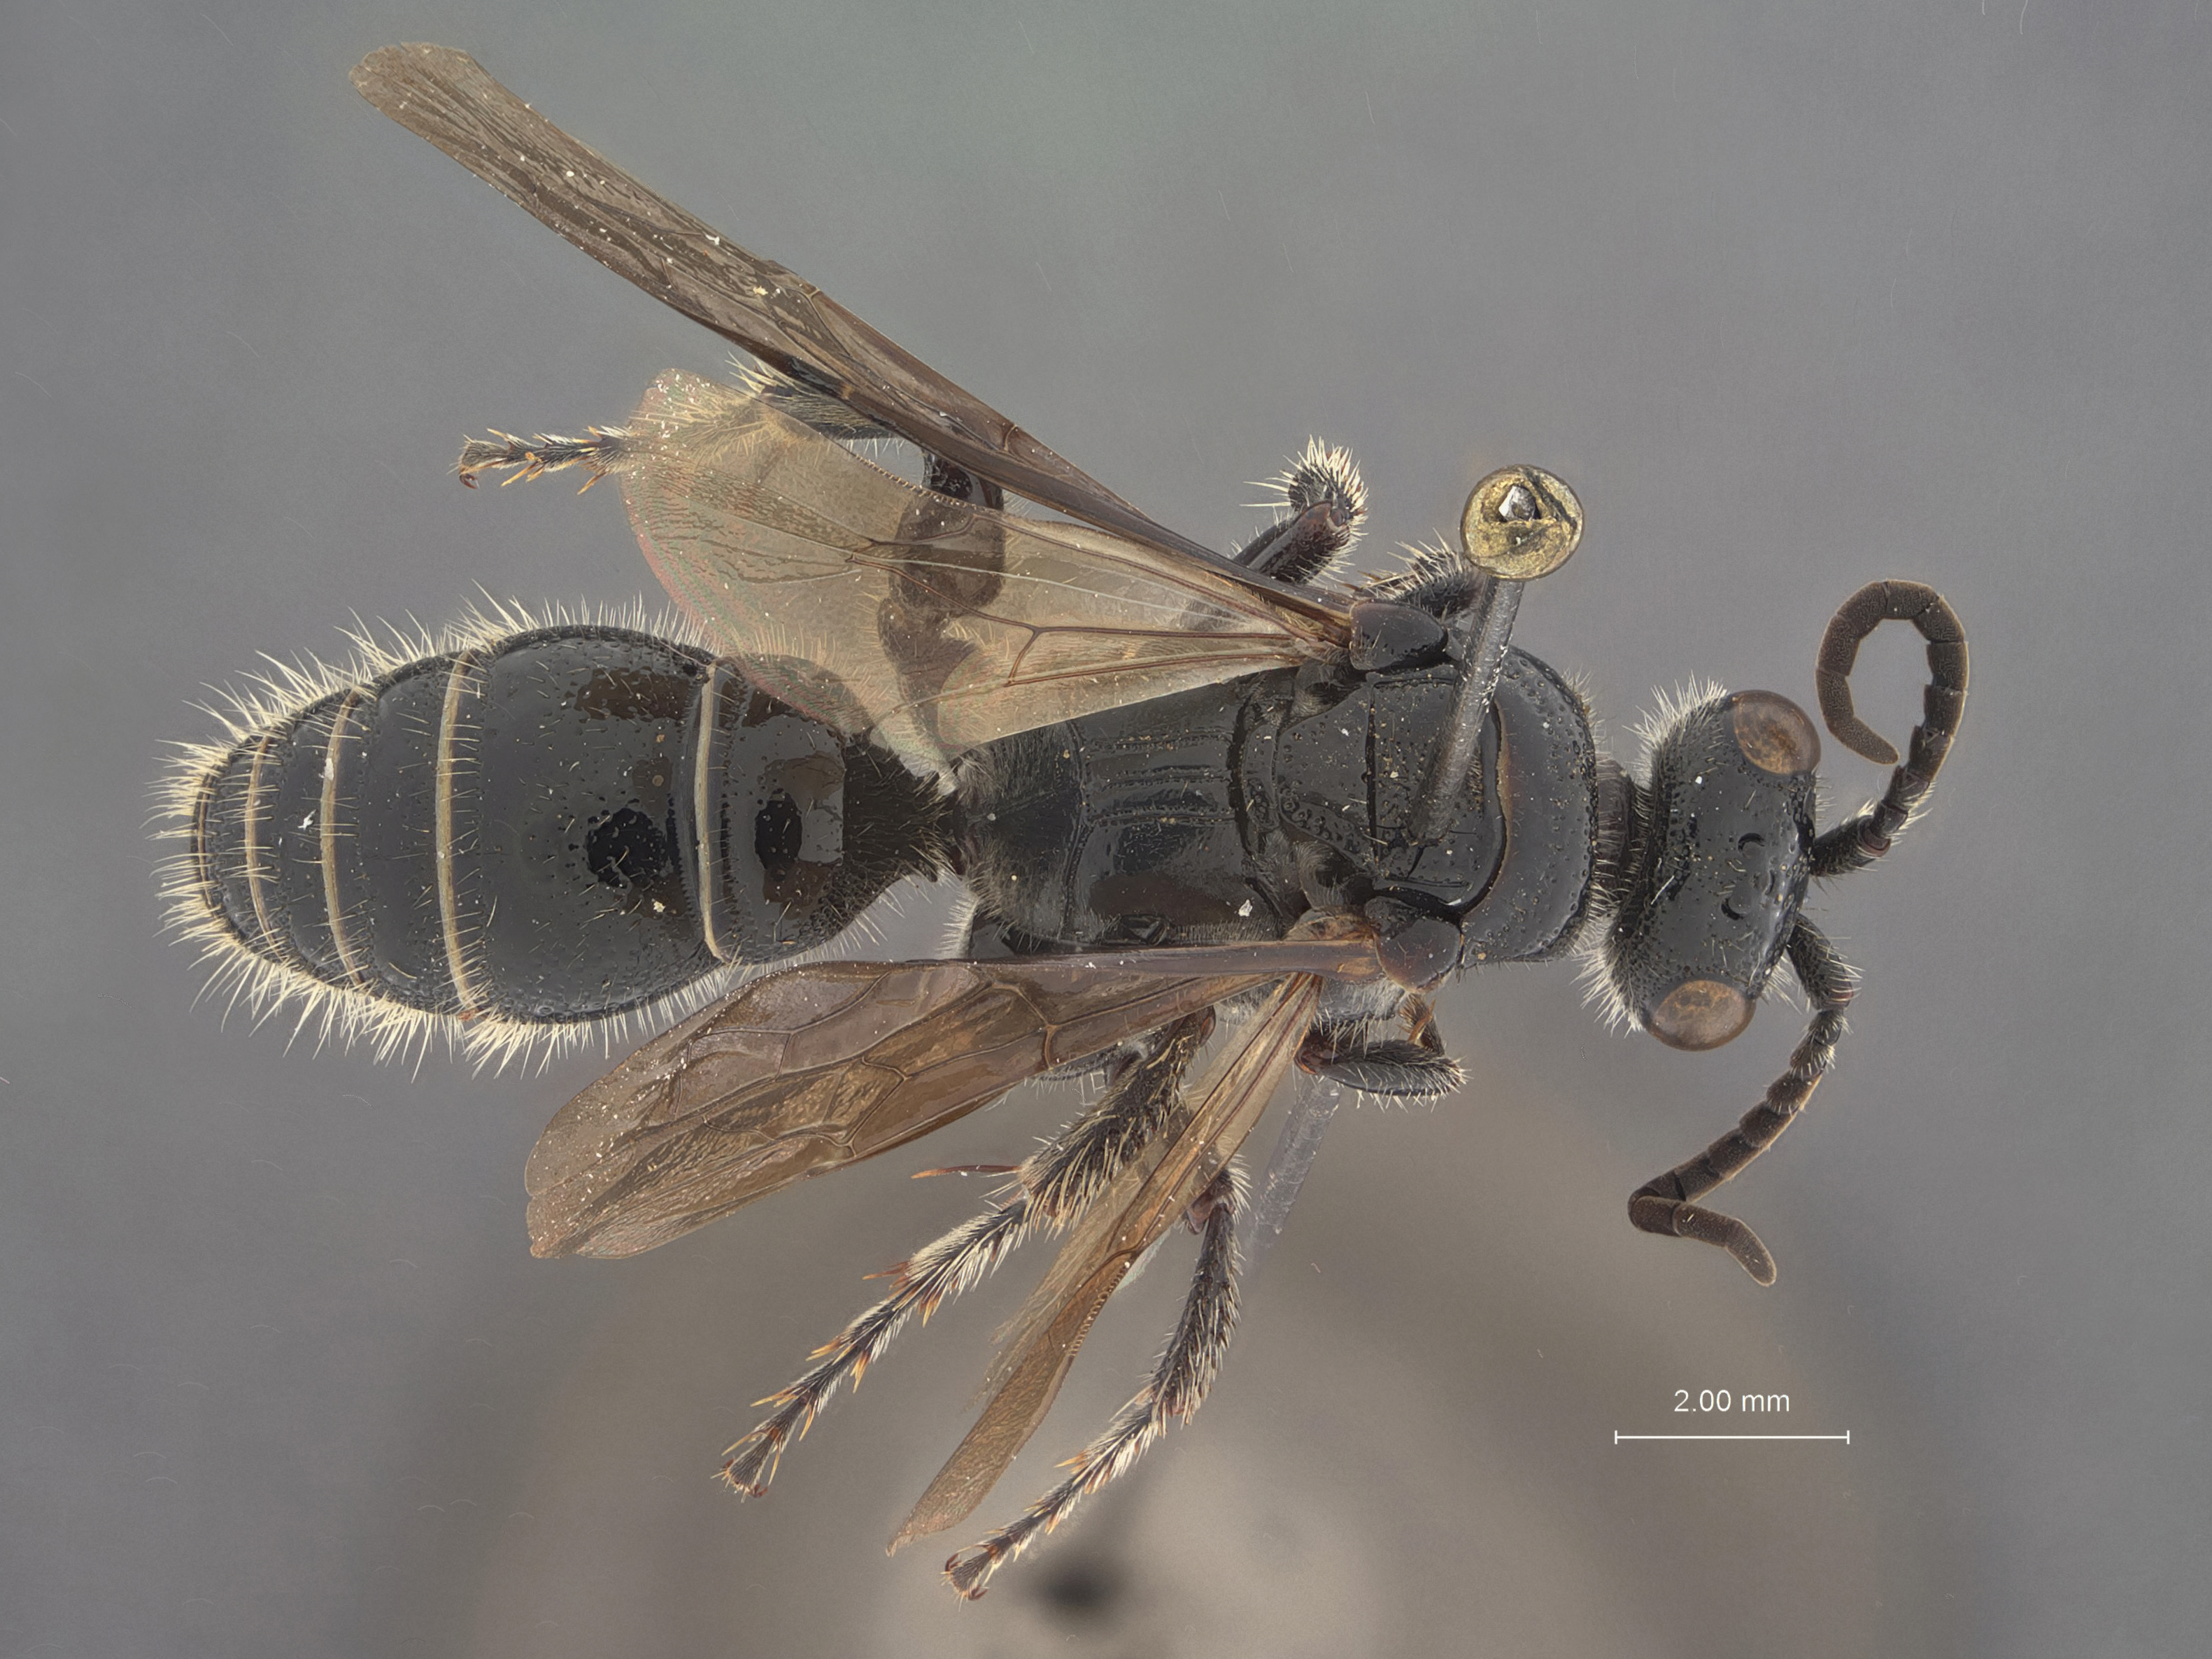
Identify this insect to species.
Tiphia pempuchiensis
